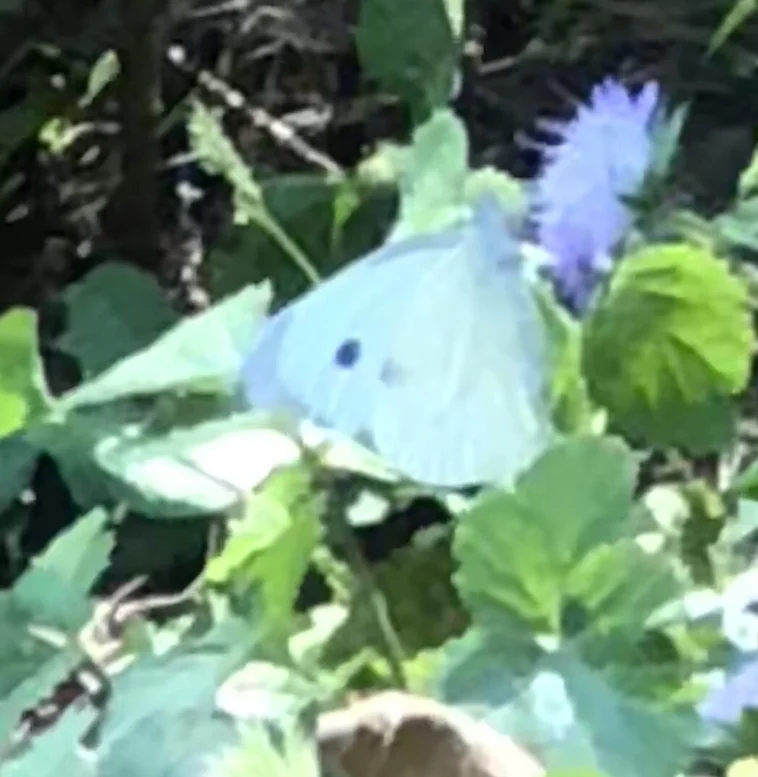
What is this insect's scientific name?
Pieris brassicae
